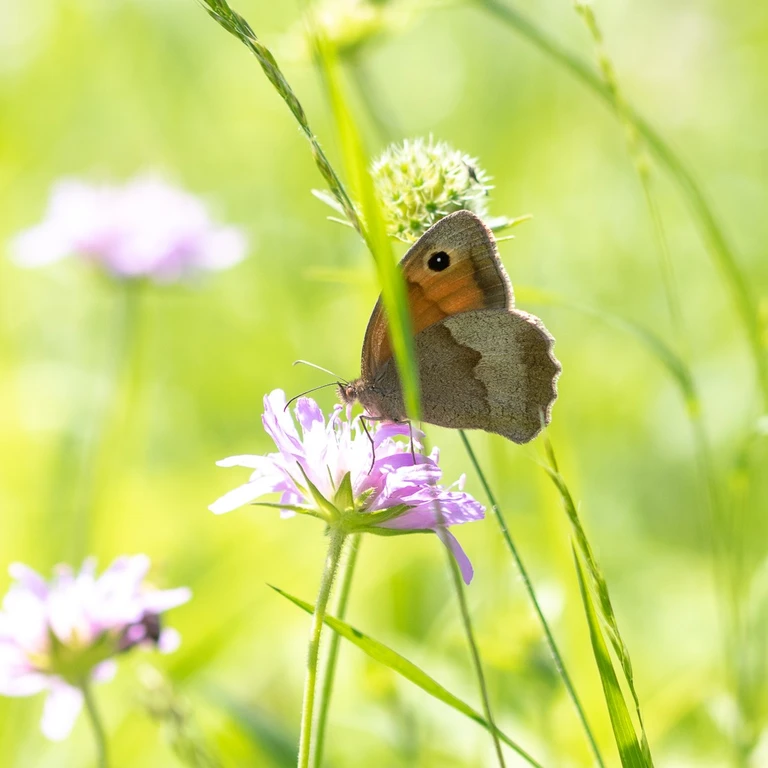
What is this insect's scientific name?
Maniola jurtina
